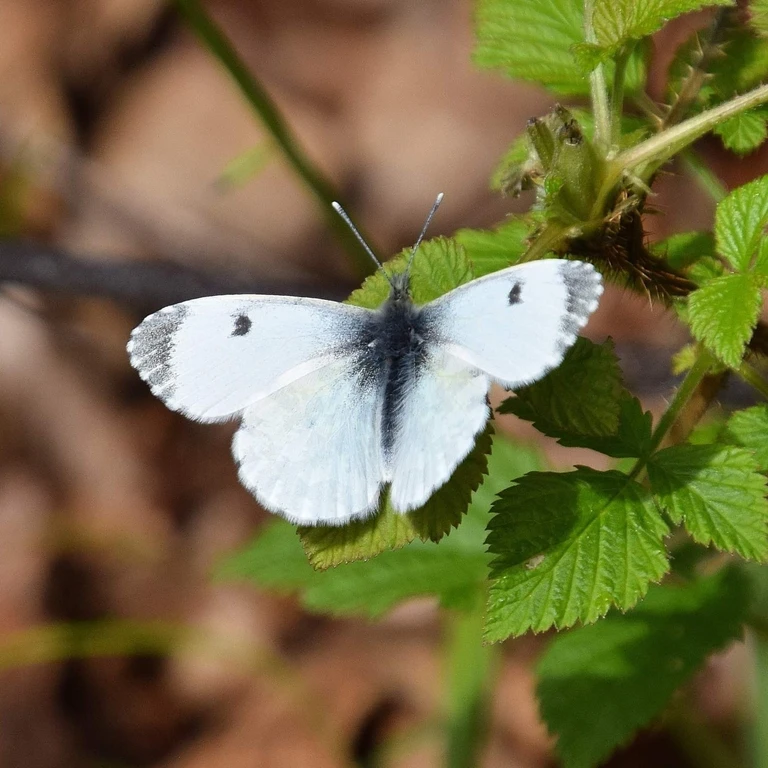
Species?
Anthocharis cardamines
